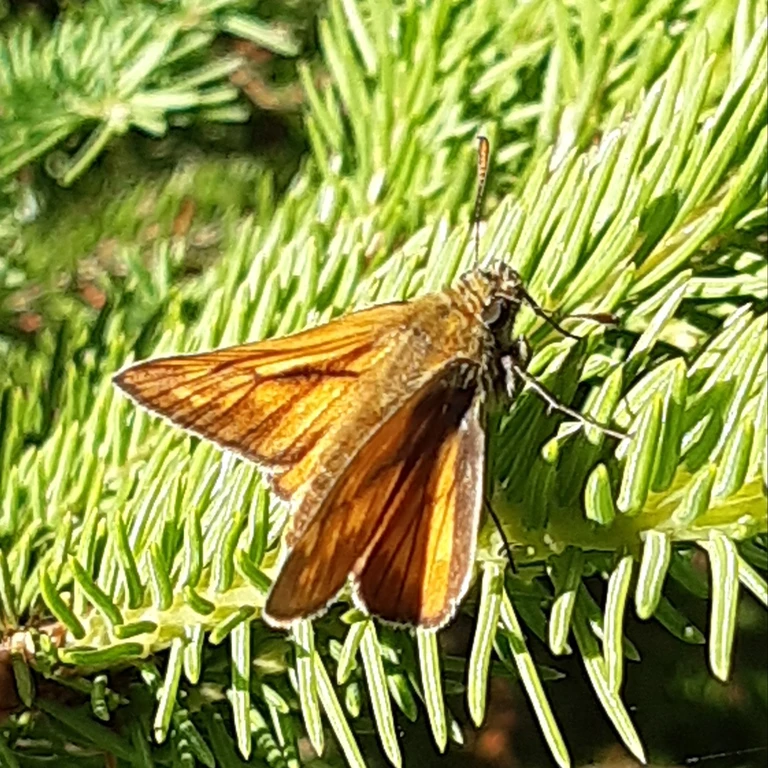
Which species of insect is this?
Ochlodes sylvanus (also Ochlodes venata)
